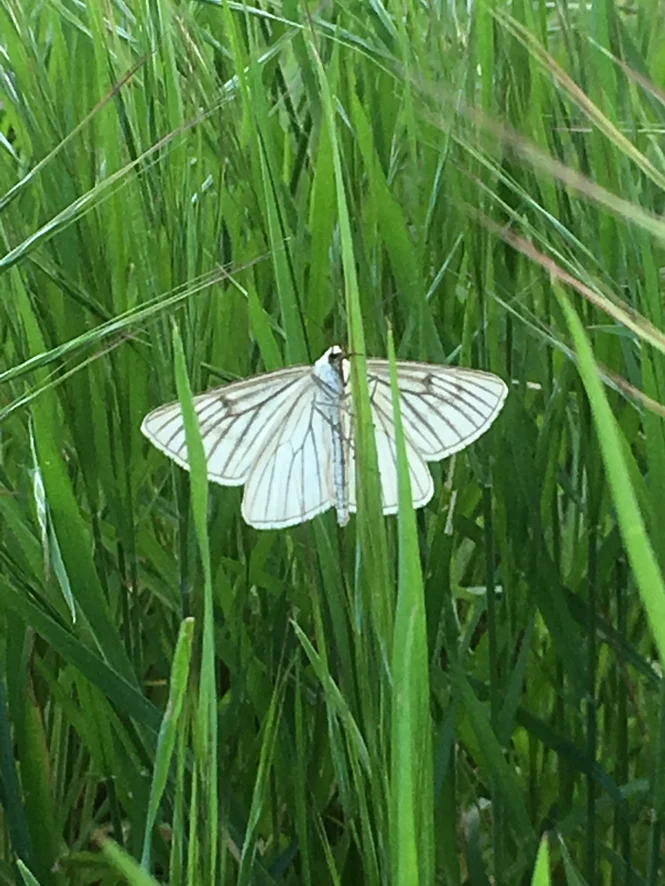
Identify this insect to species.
Siona lineata
